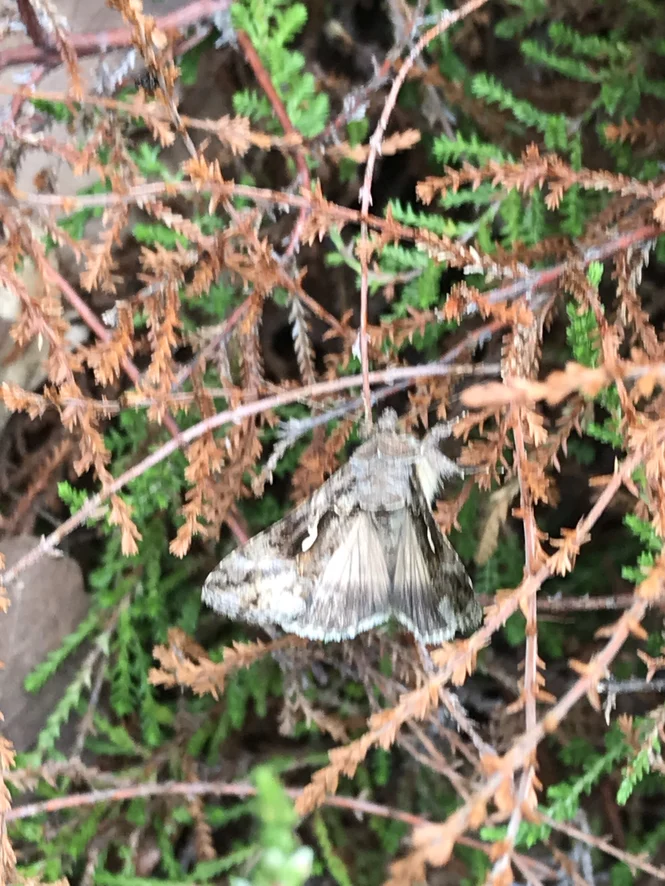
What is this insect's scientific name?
Autographa gamma
